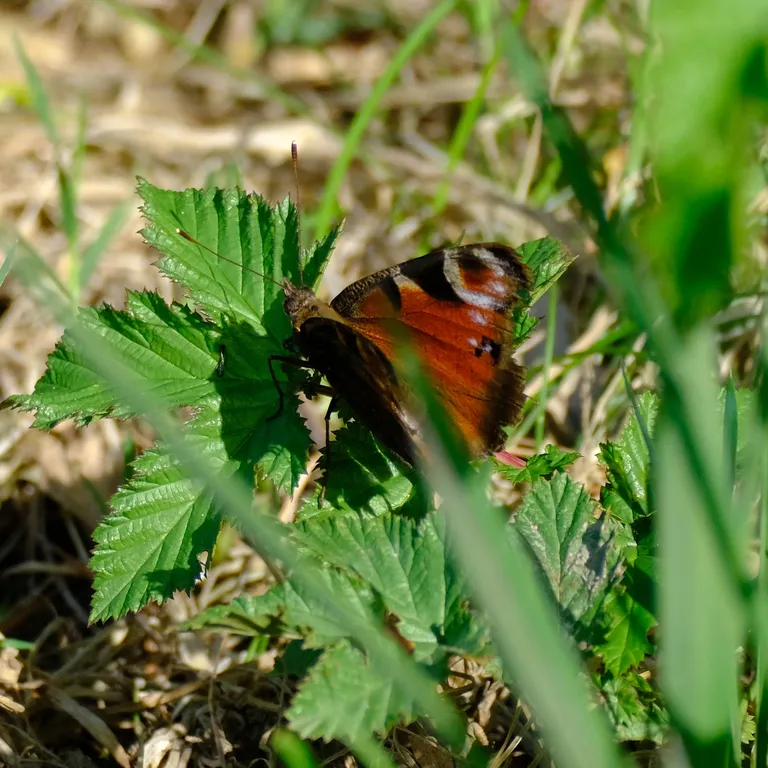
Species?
Aglais io
